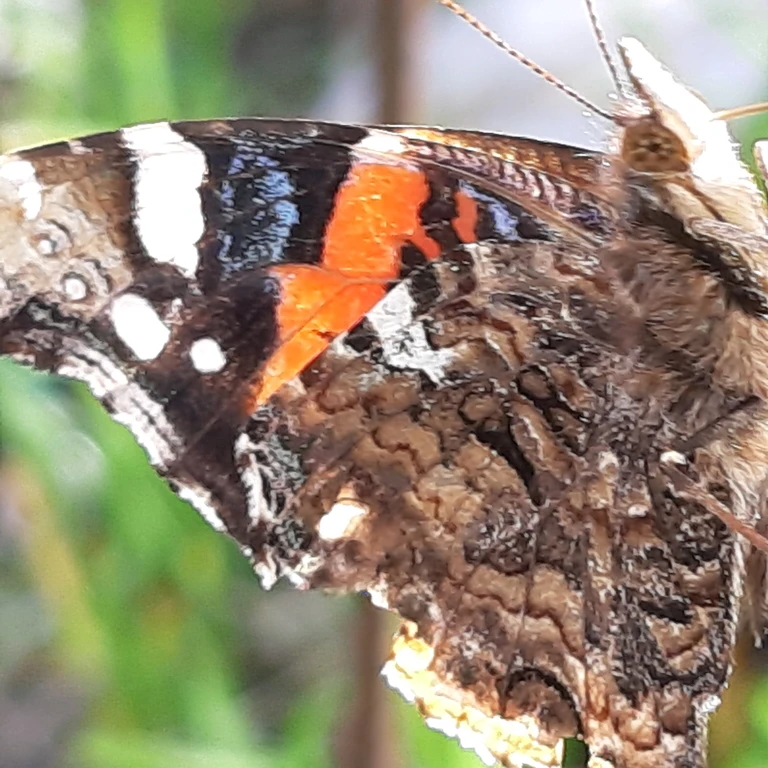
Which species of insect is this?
Vanessa atalanta
